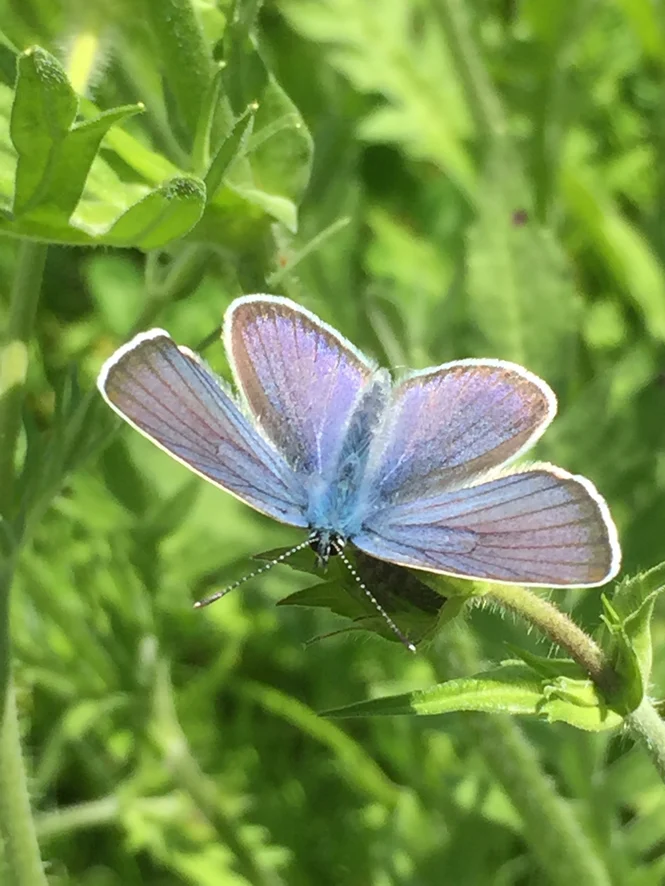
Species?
Cyaniris semiargus
